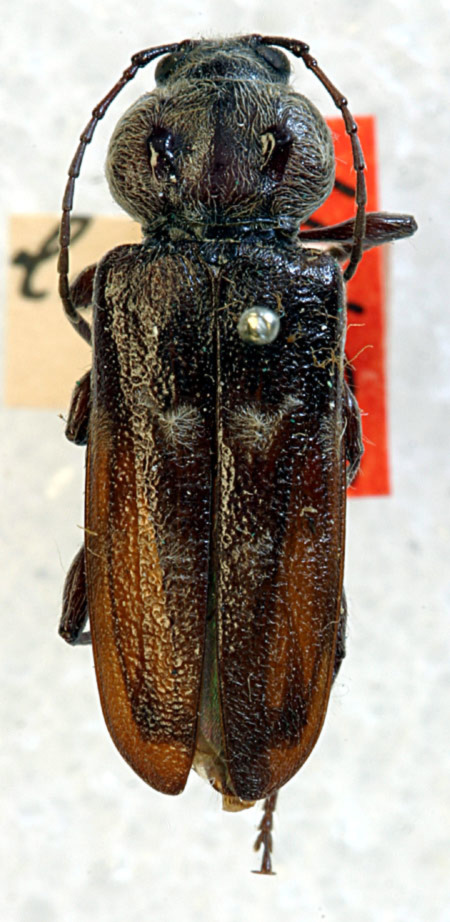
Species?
Hylotrupes latus (also Hylotrupes bajulus)
